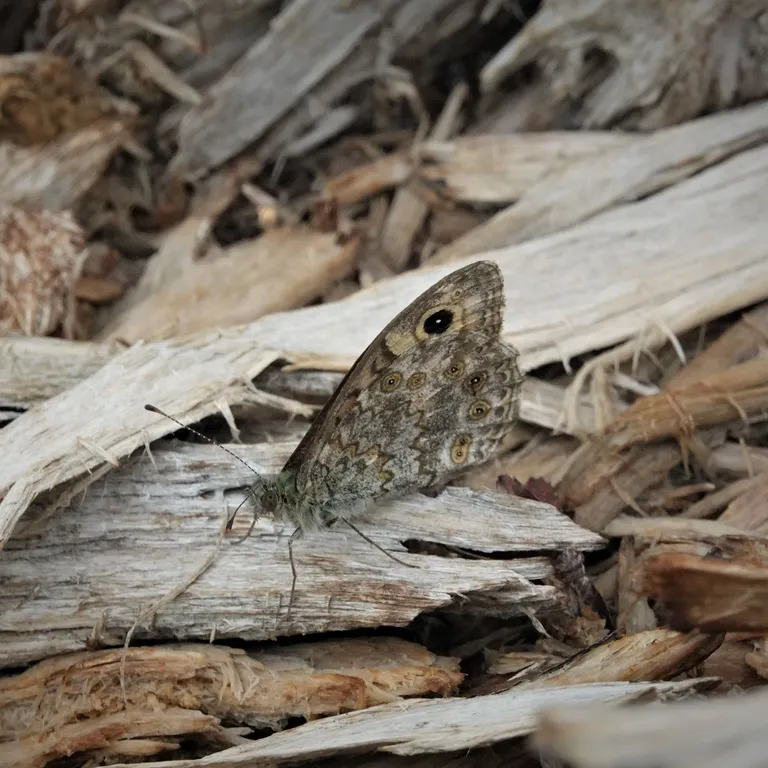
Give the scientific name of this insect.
Lasiommata megera (also Pararge megera)
